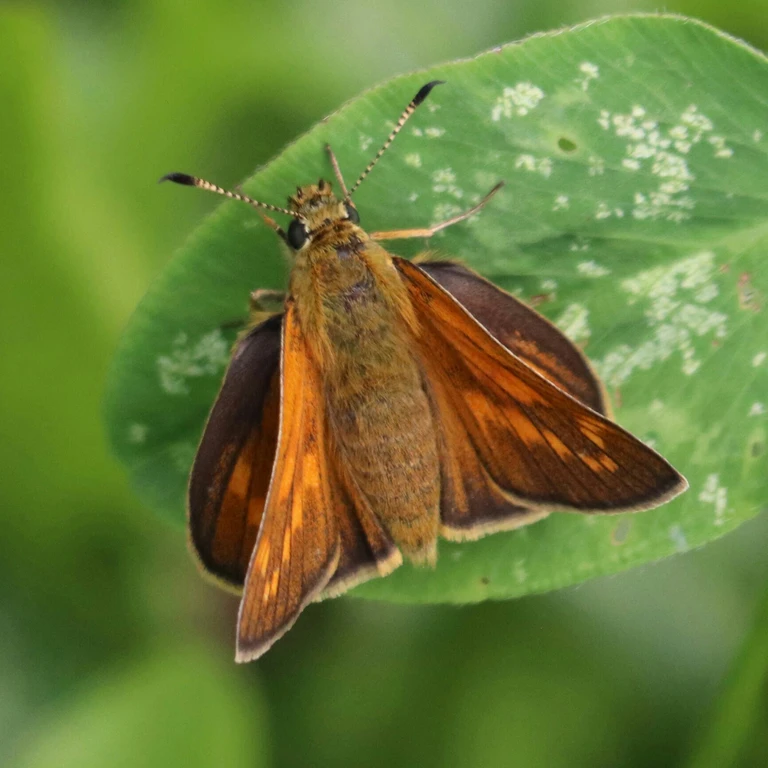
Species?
Ochlodes sylvanus (also Ochlodes venata)
